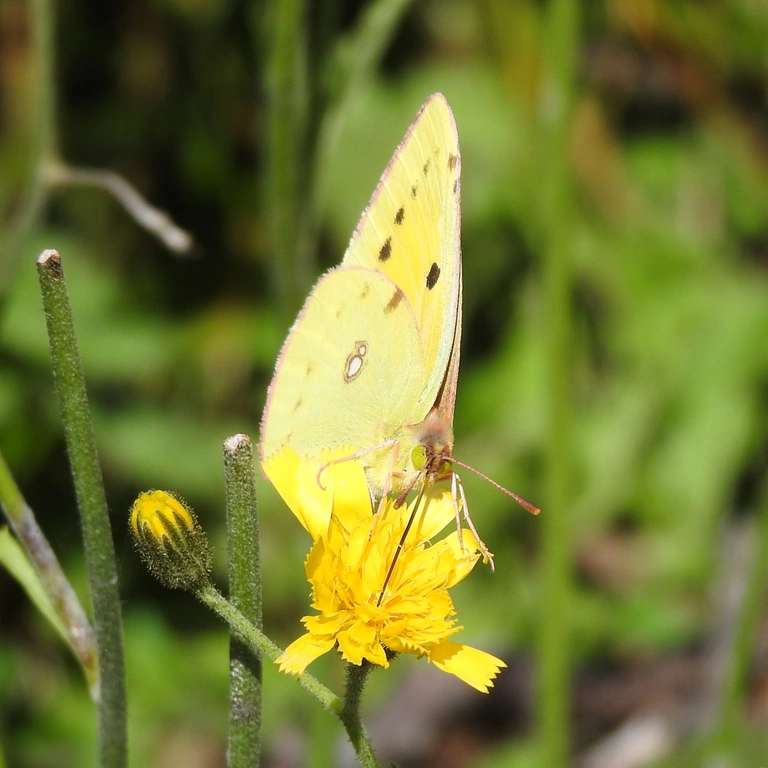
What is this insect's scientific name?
Colias croceus
